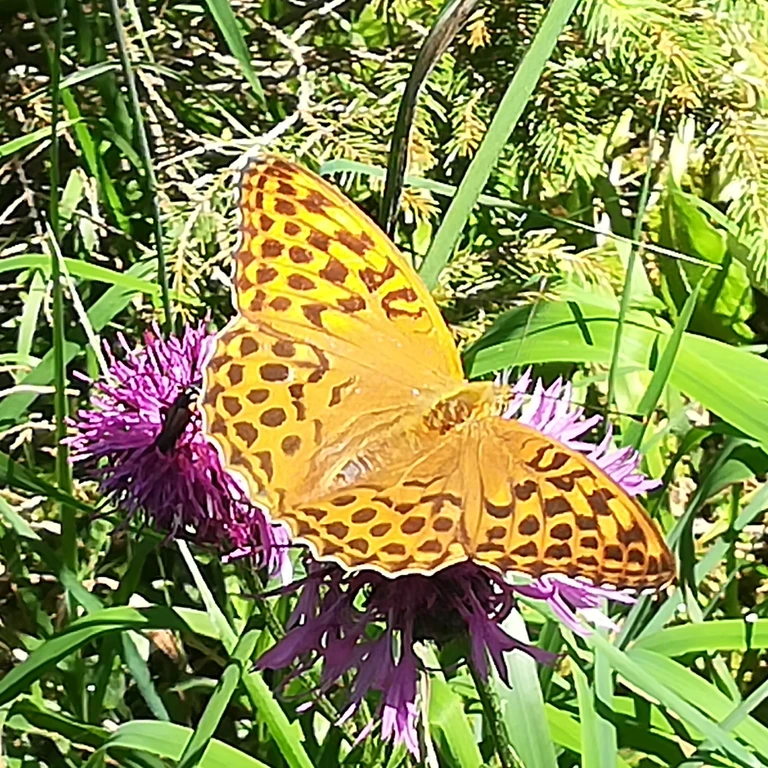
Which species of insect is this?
Argynnis paphia
